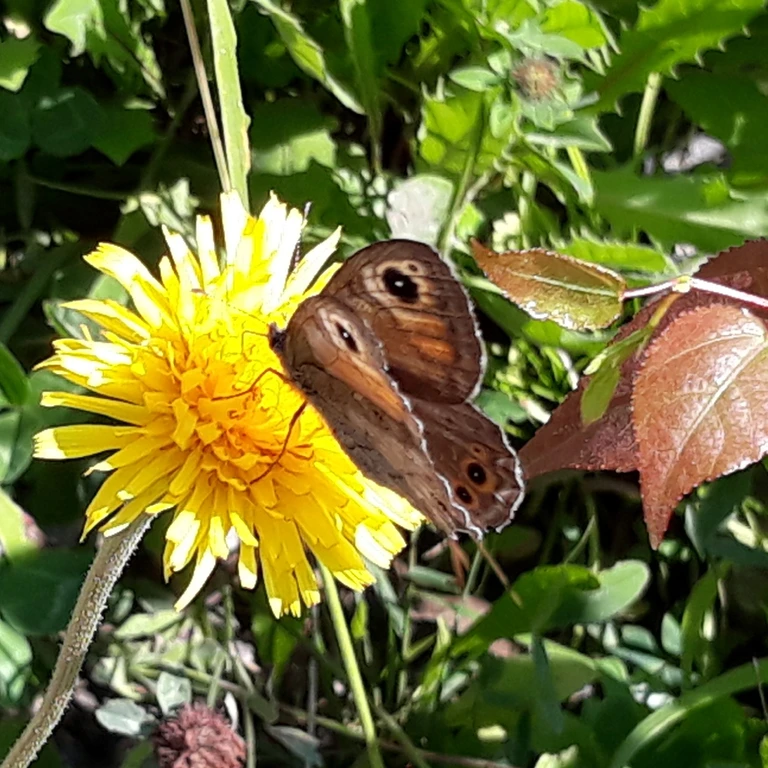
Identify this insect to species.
Lasiommata maera (also Pararge maera)
